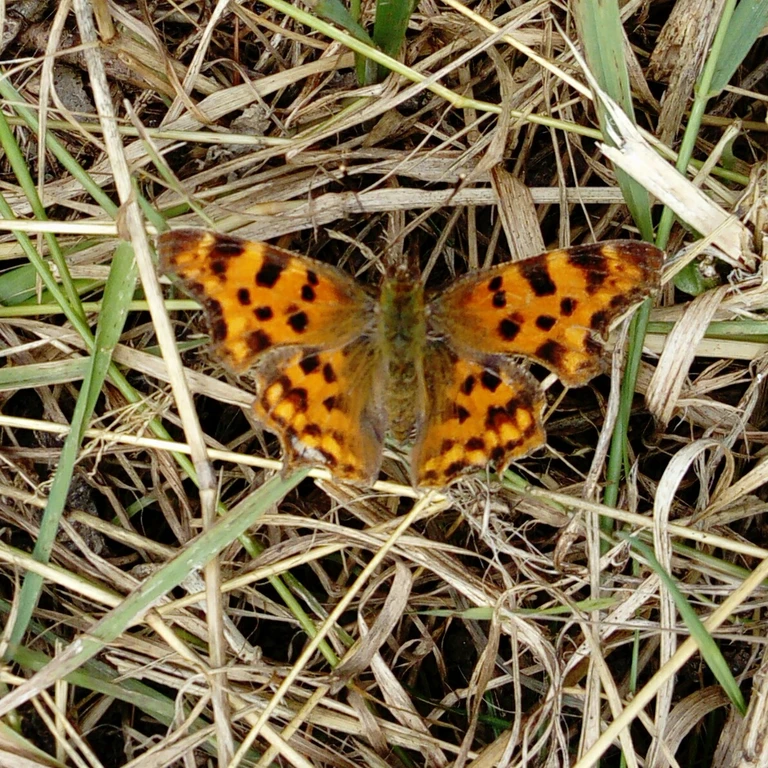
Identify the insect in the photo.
Polygonia c-album
